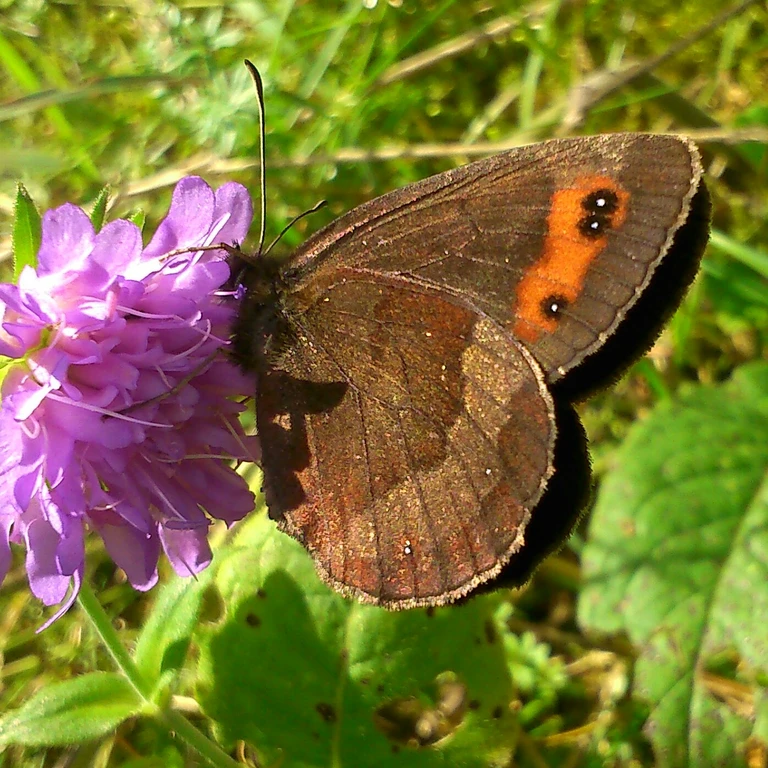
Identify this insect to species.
Erebia aethiops
